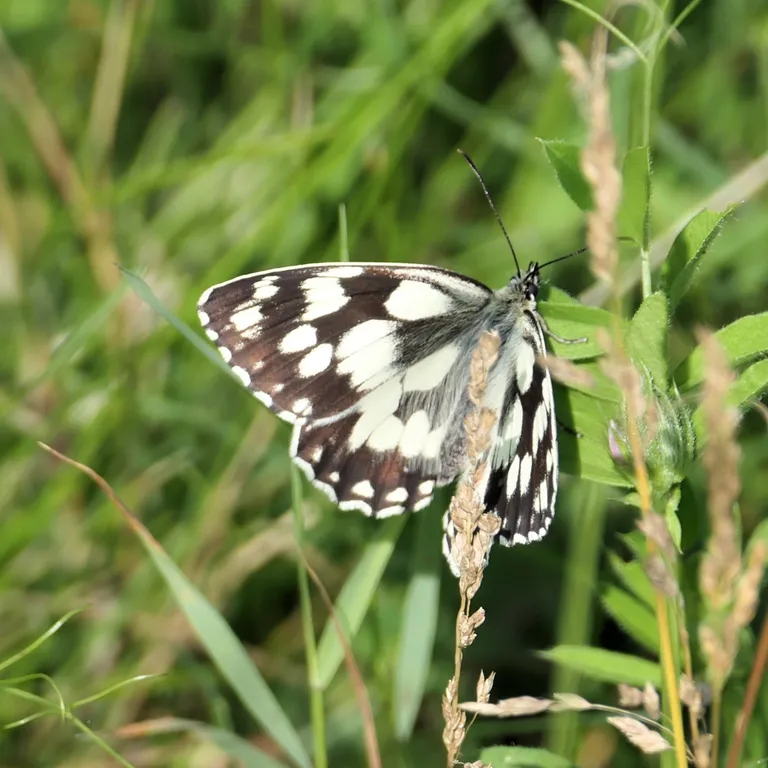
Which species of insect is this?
Melanargia galathea
